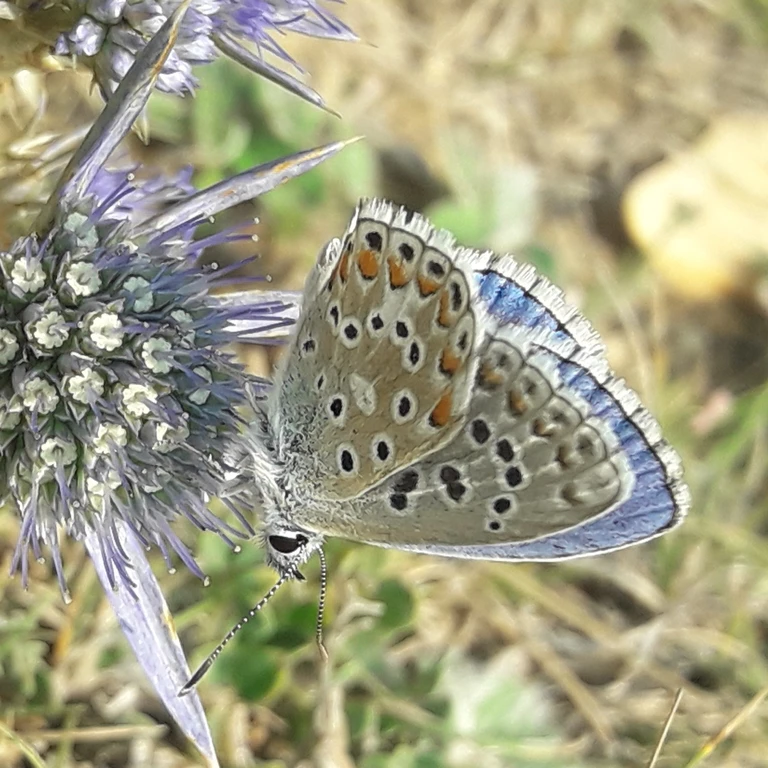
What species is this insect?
Lysandra bellargus
